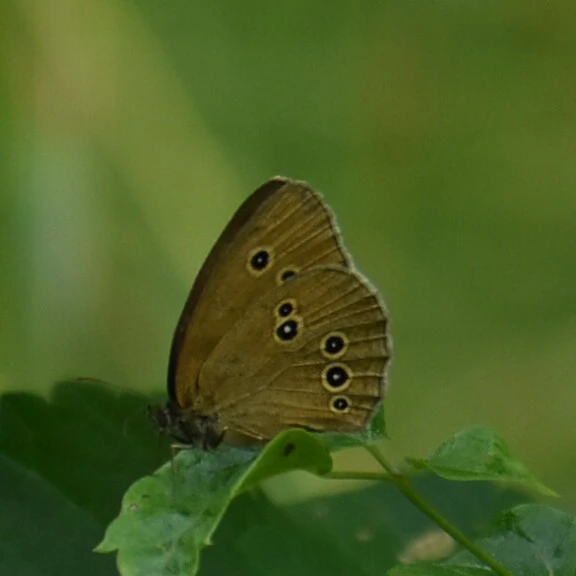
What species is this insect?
Aphantopus hyperantus
